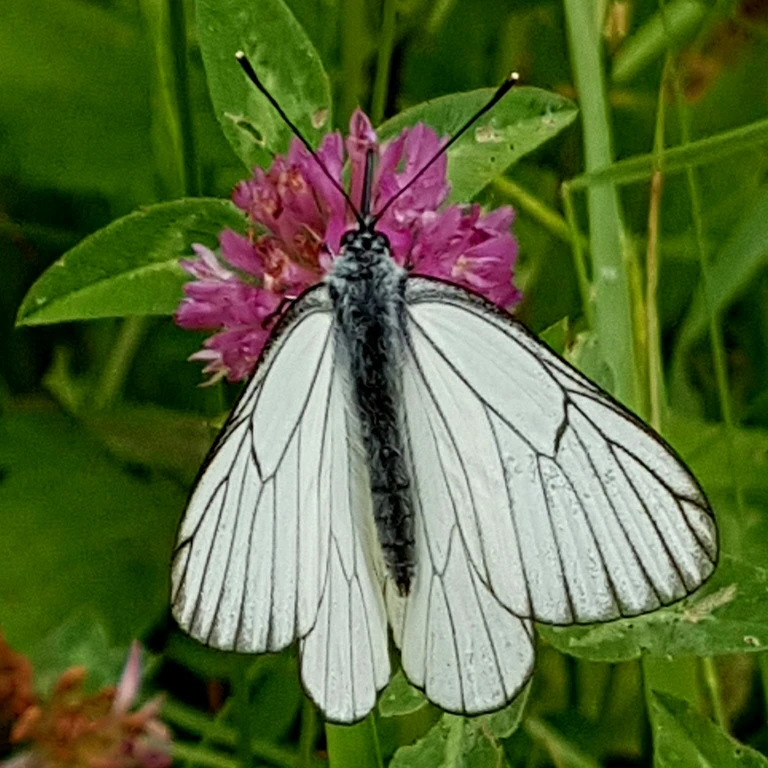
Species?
Aporia crataegi
